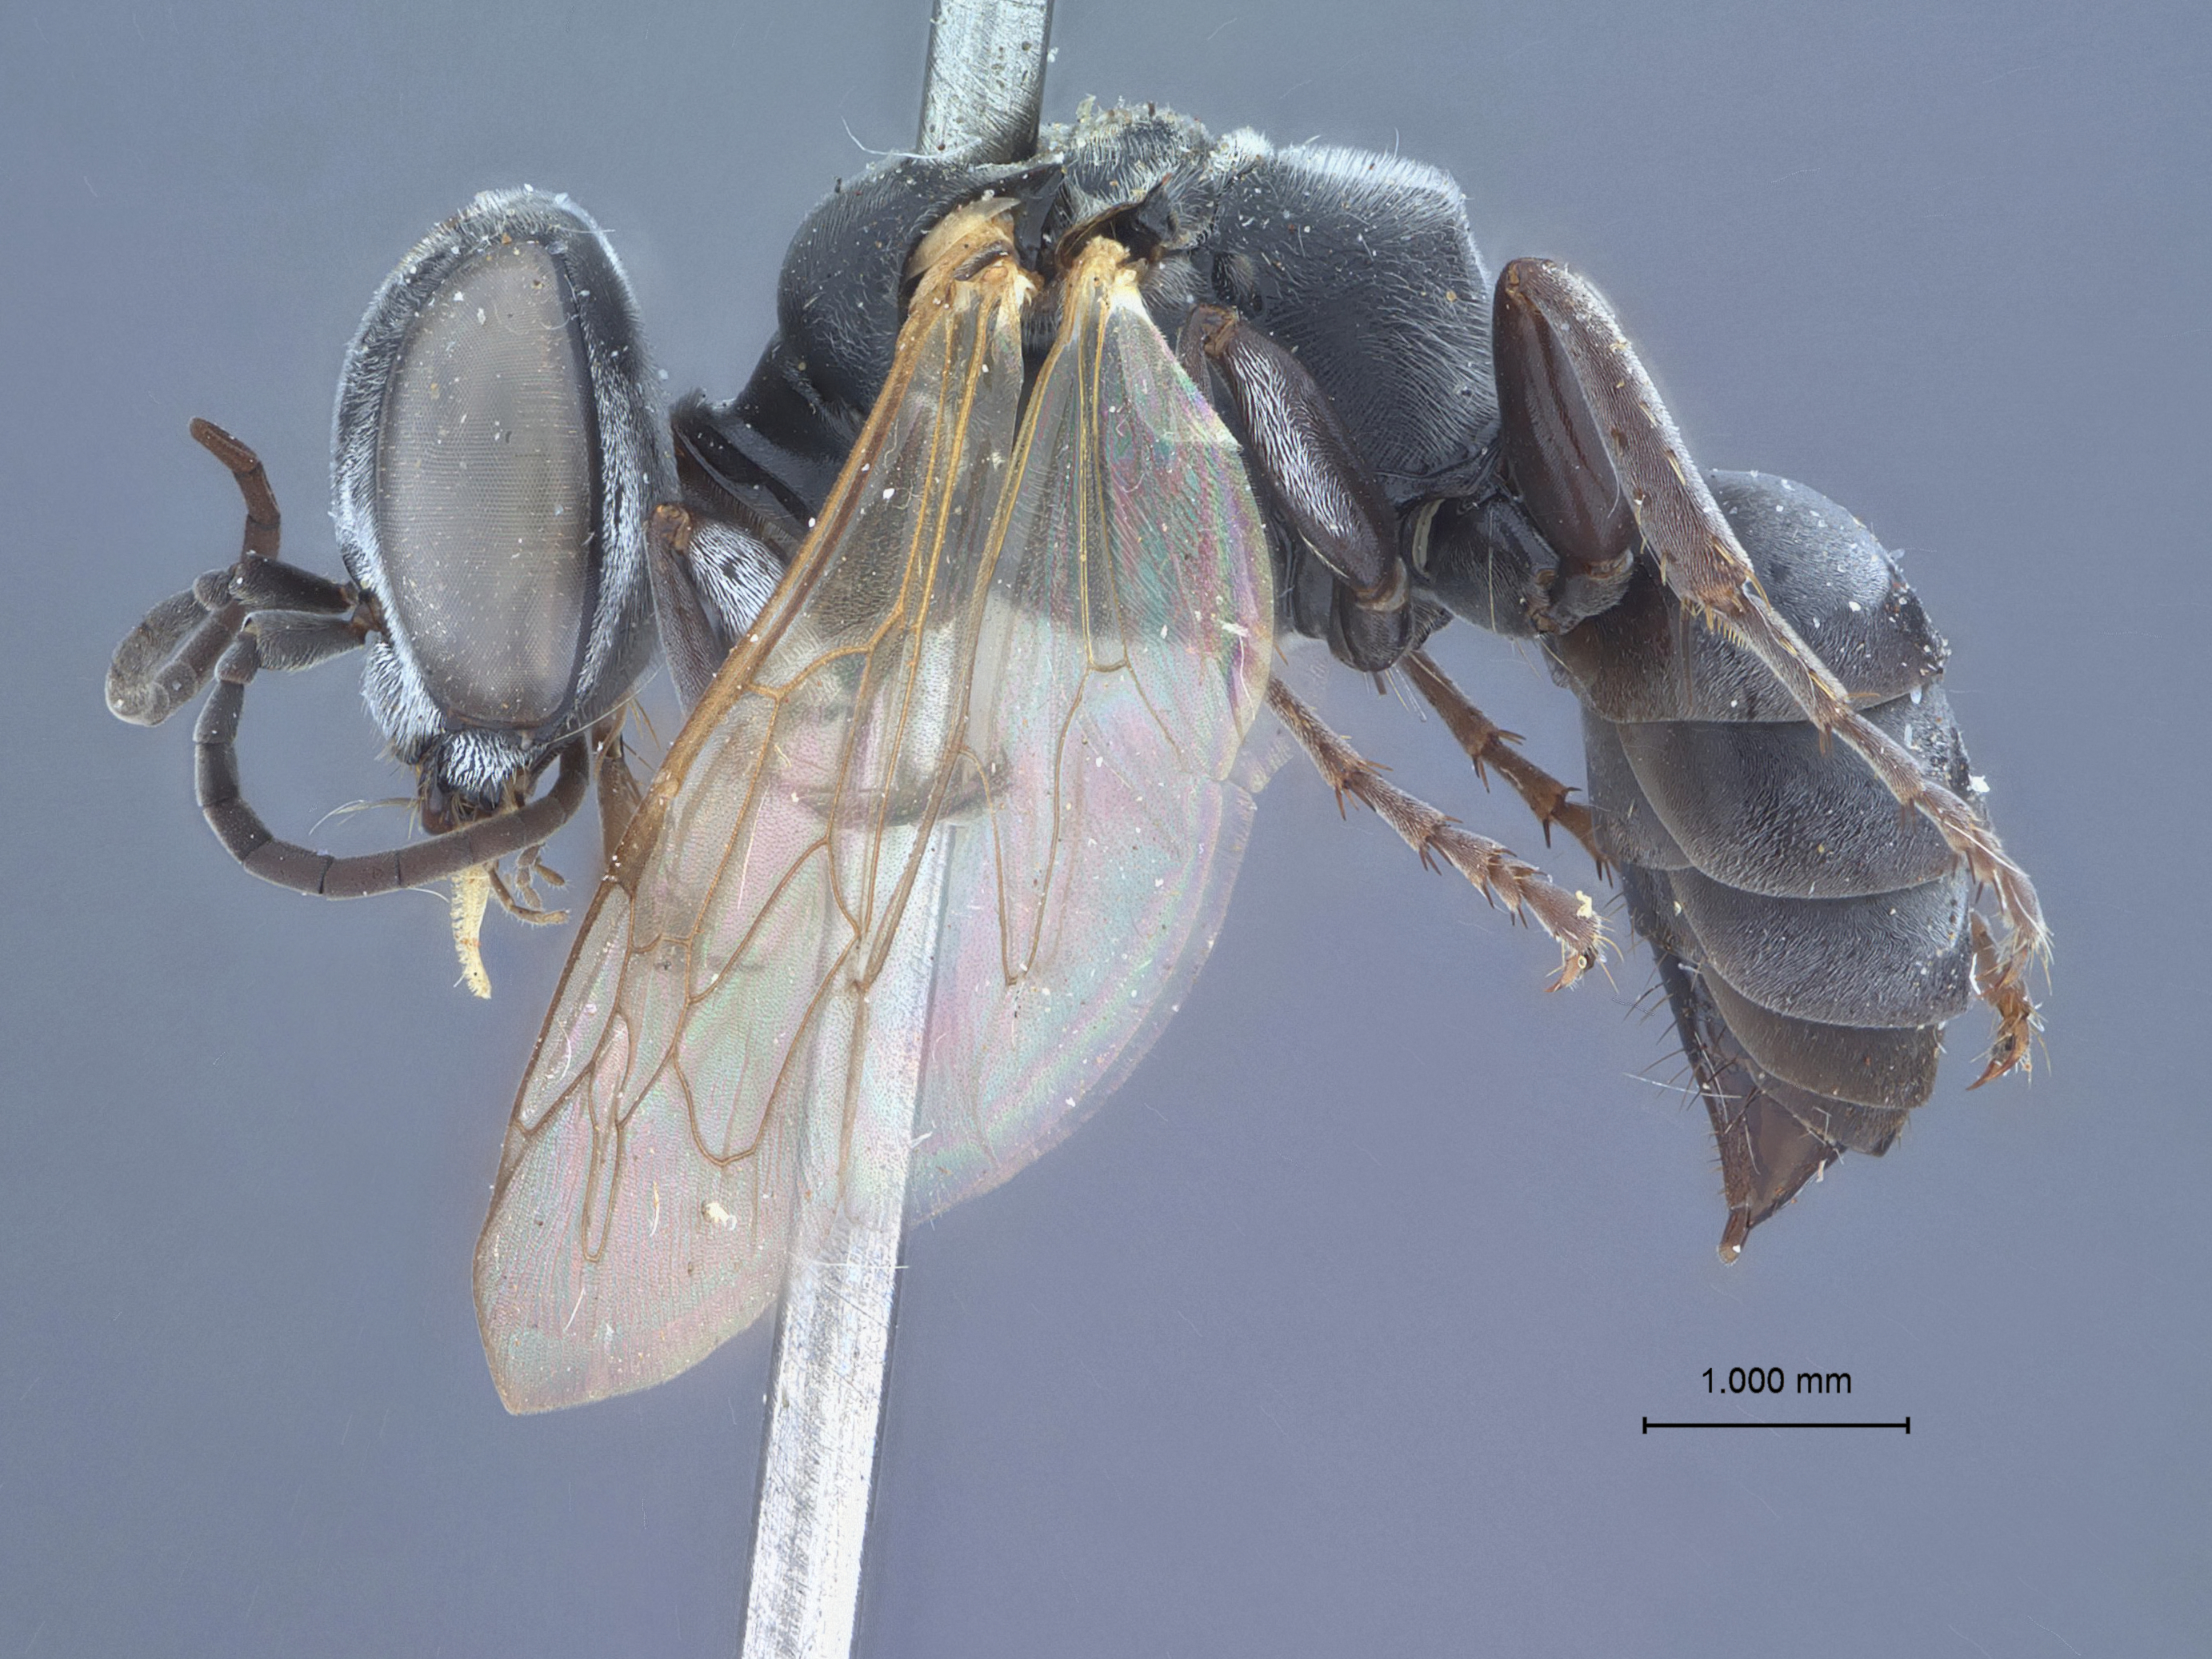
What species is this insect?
Tachysphex anthracinus
